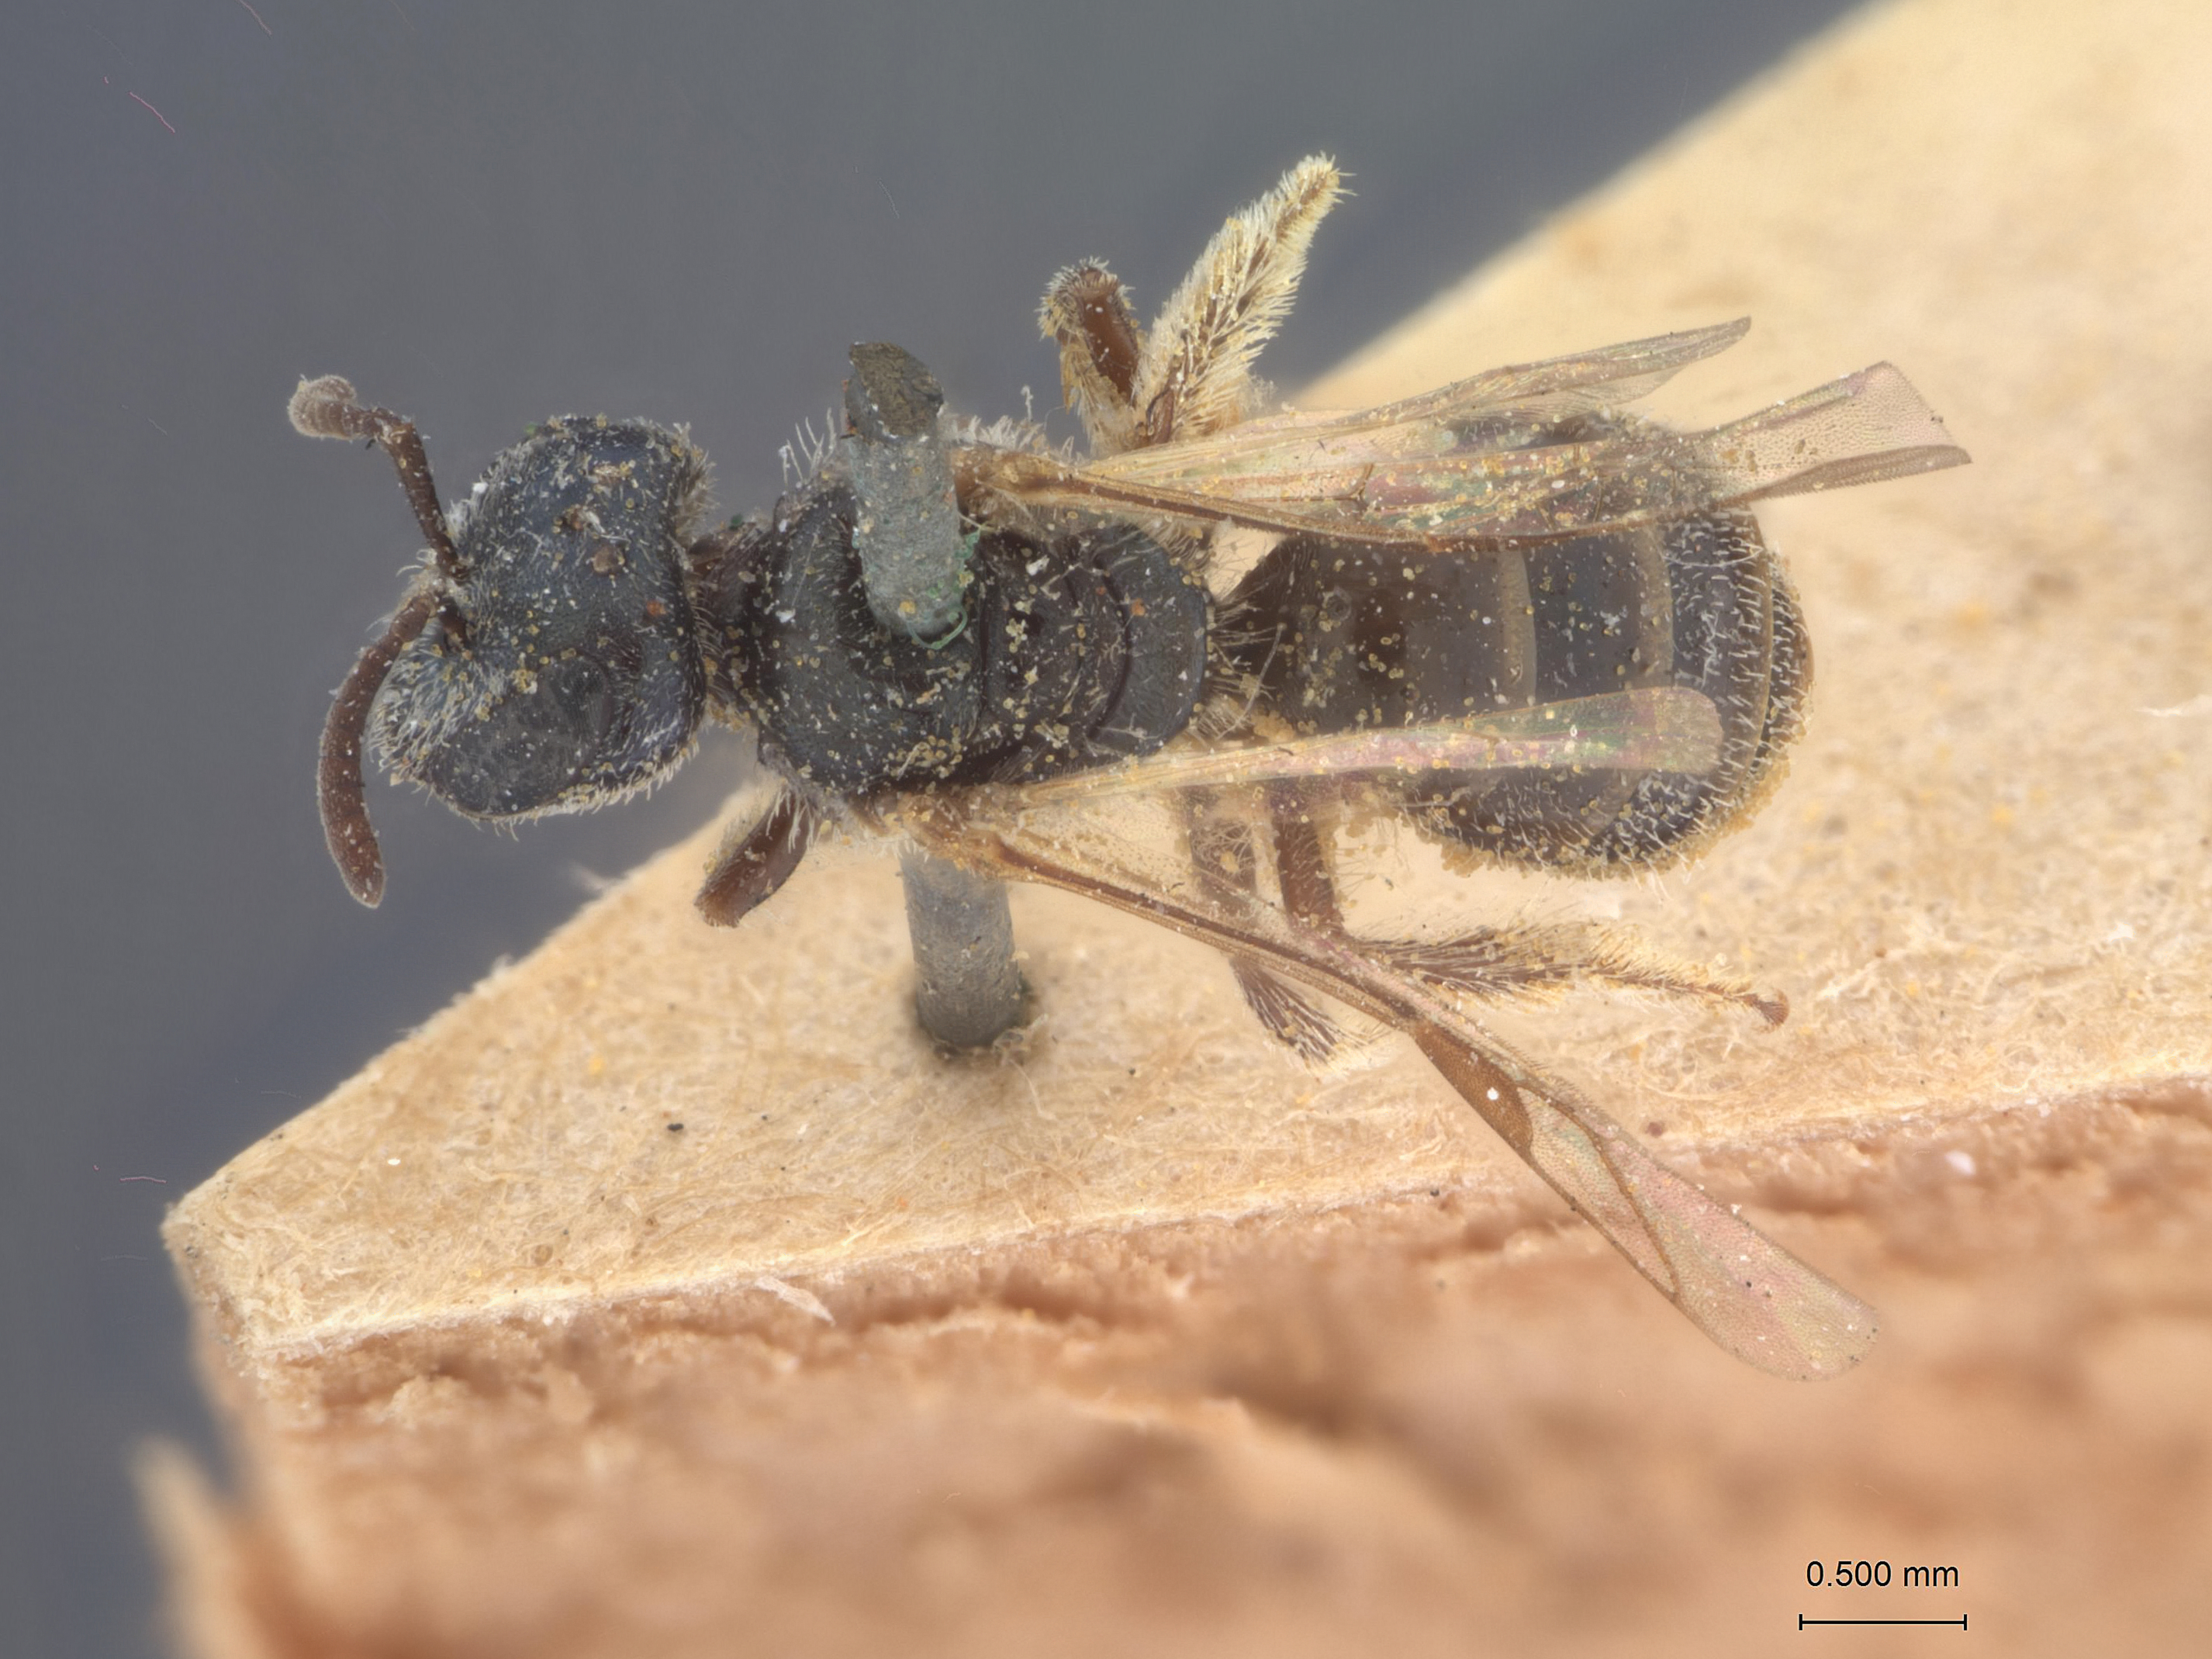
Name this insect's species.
Halictus hortensis
